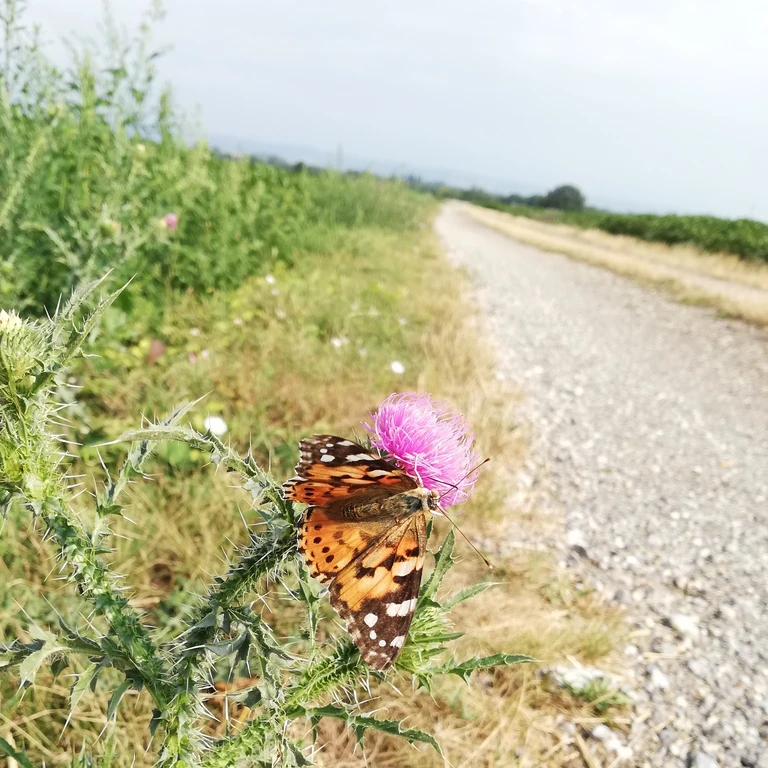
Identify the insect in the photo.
Vanessa cardui
